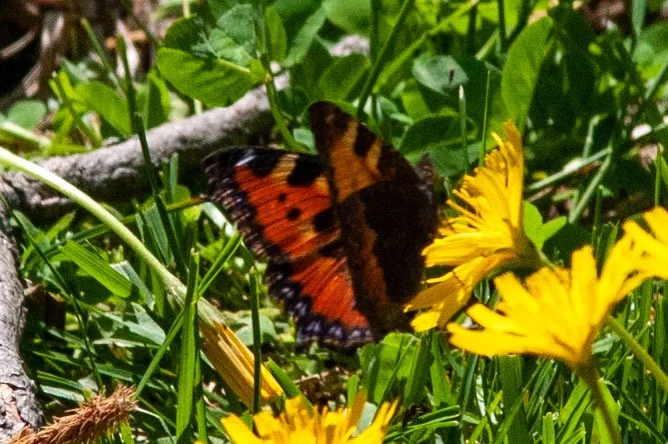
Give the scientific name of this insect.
Aglais urticae
